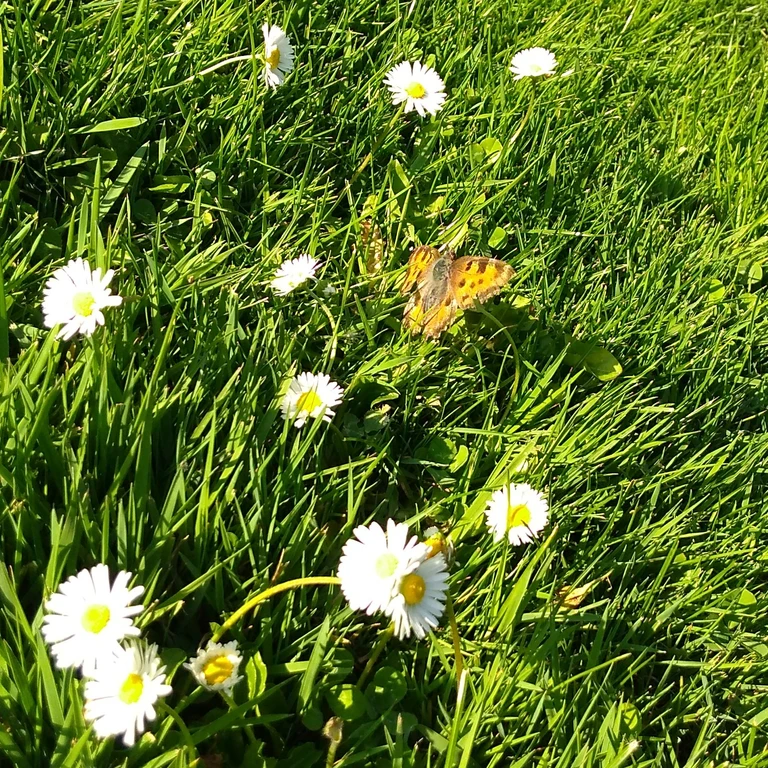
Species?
Nymphalis polychloros
